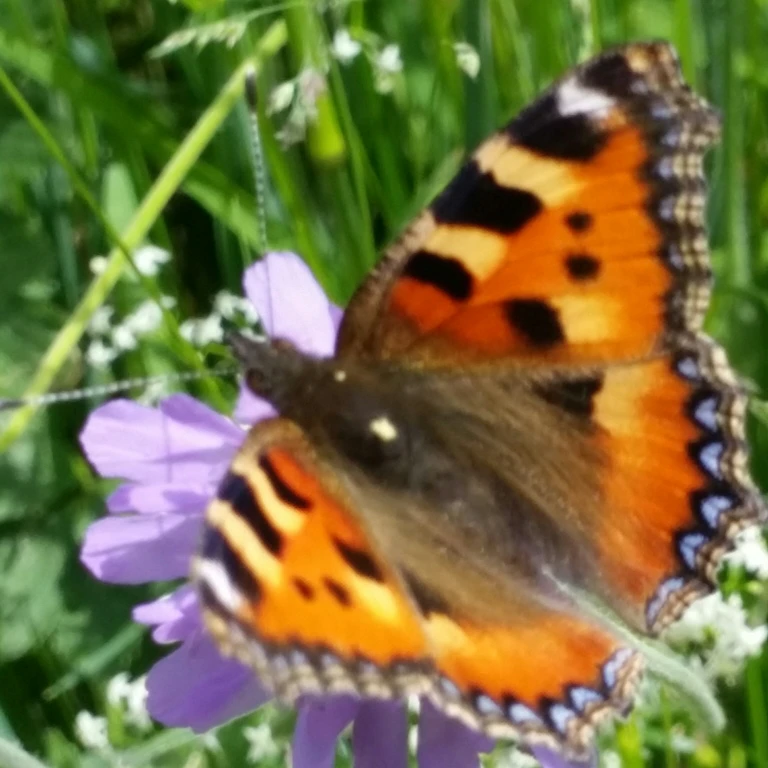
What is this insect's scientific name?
Aglais urticae
